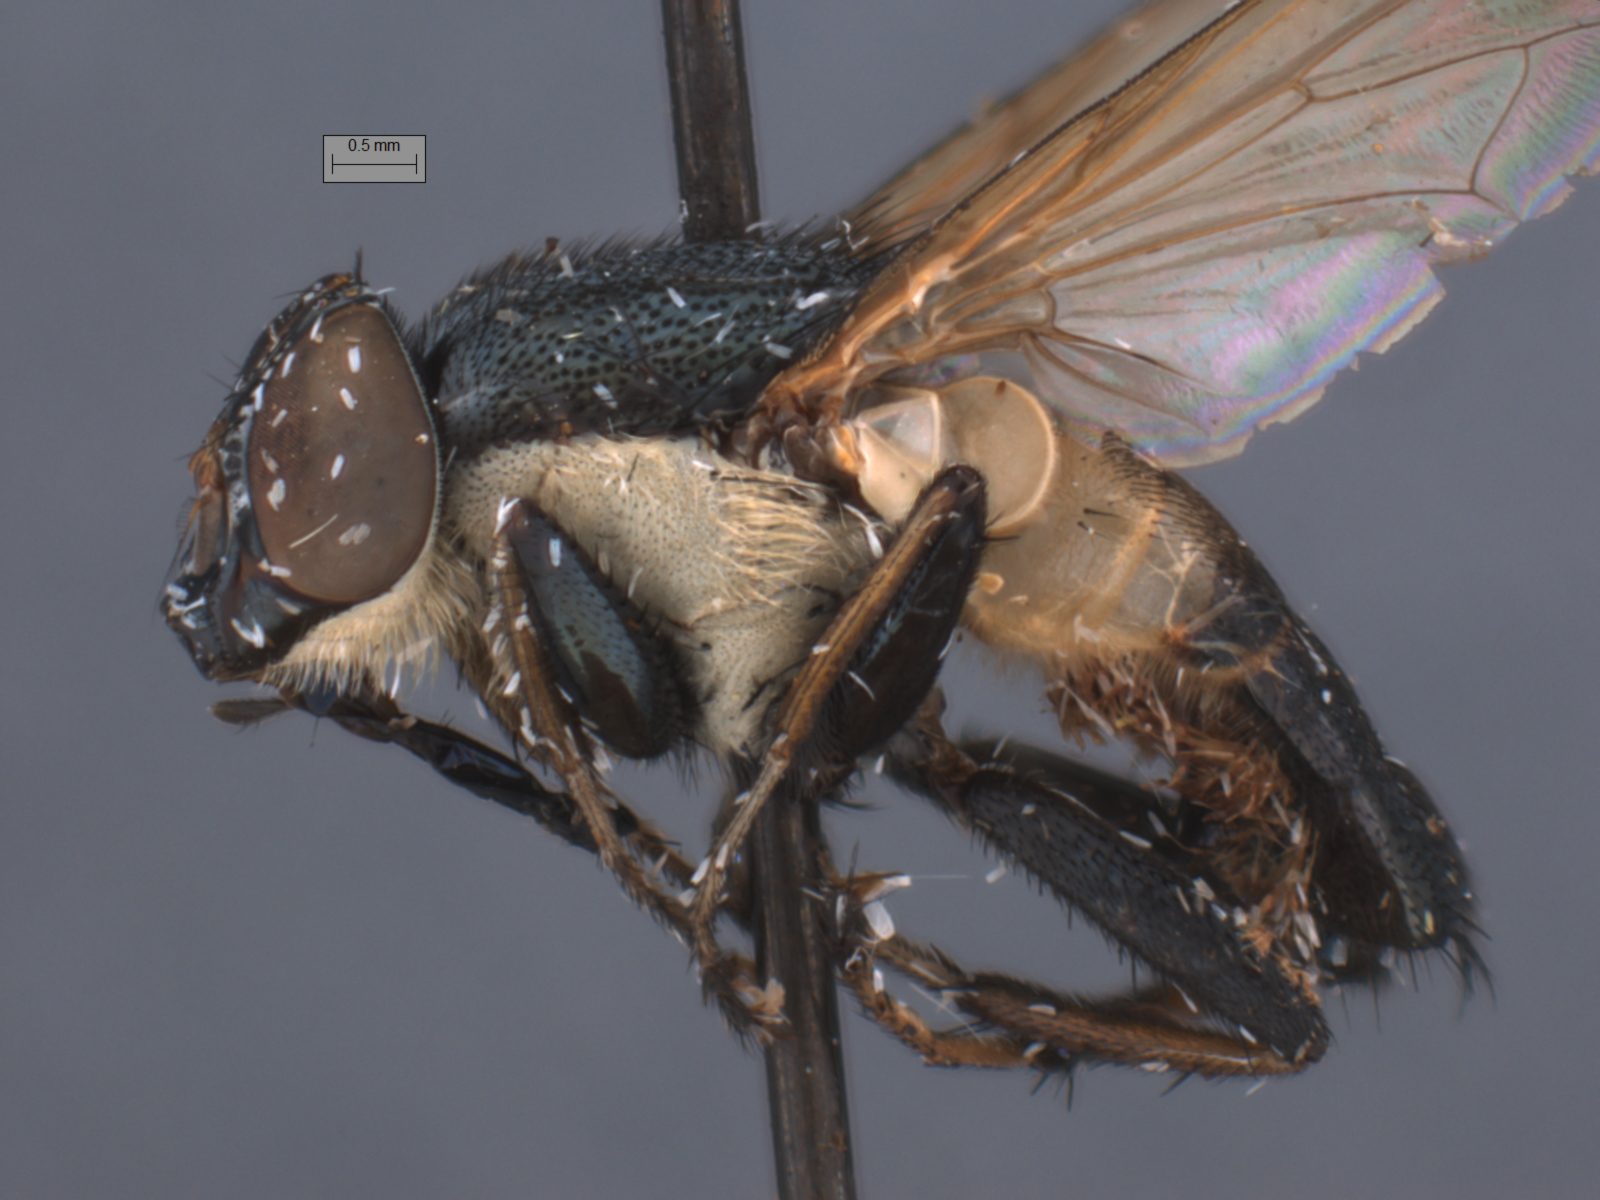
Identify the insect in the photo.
Idiella mandarina
